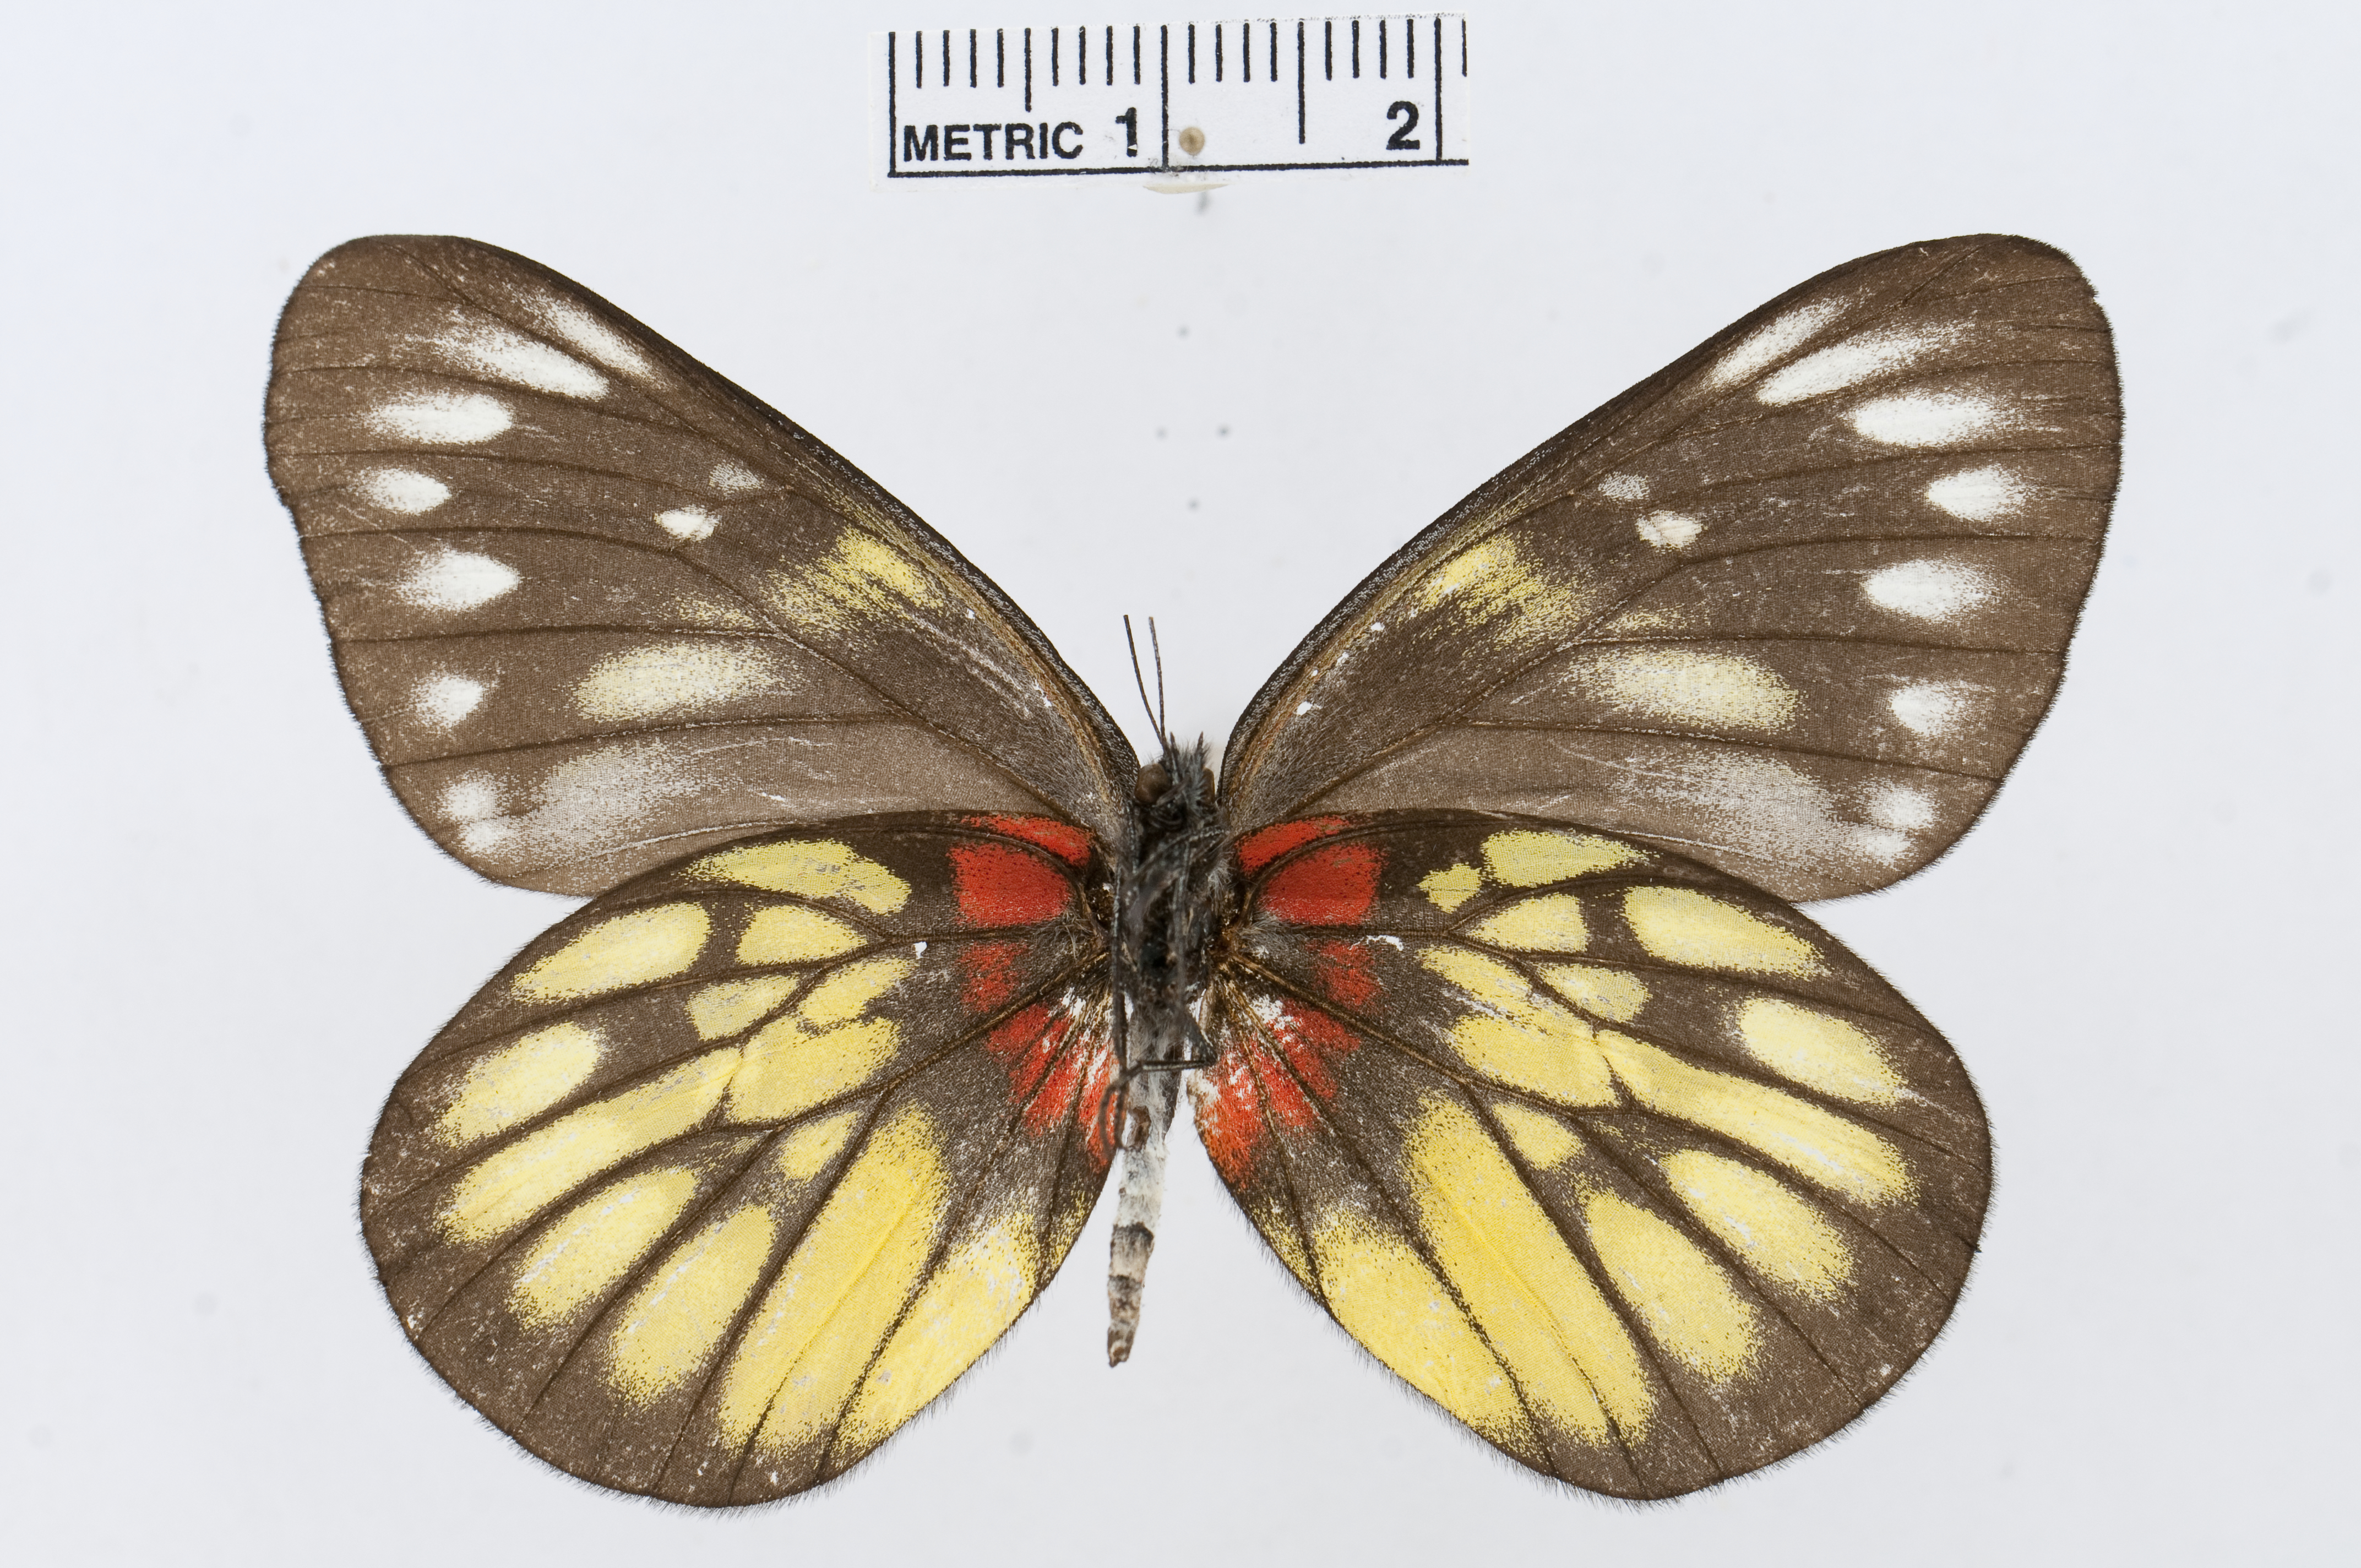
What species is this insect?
Delias pasithoe
